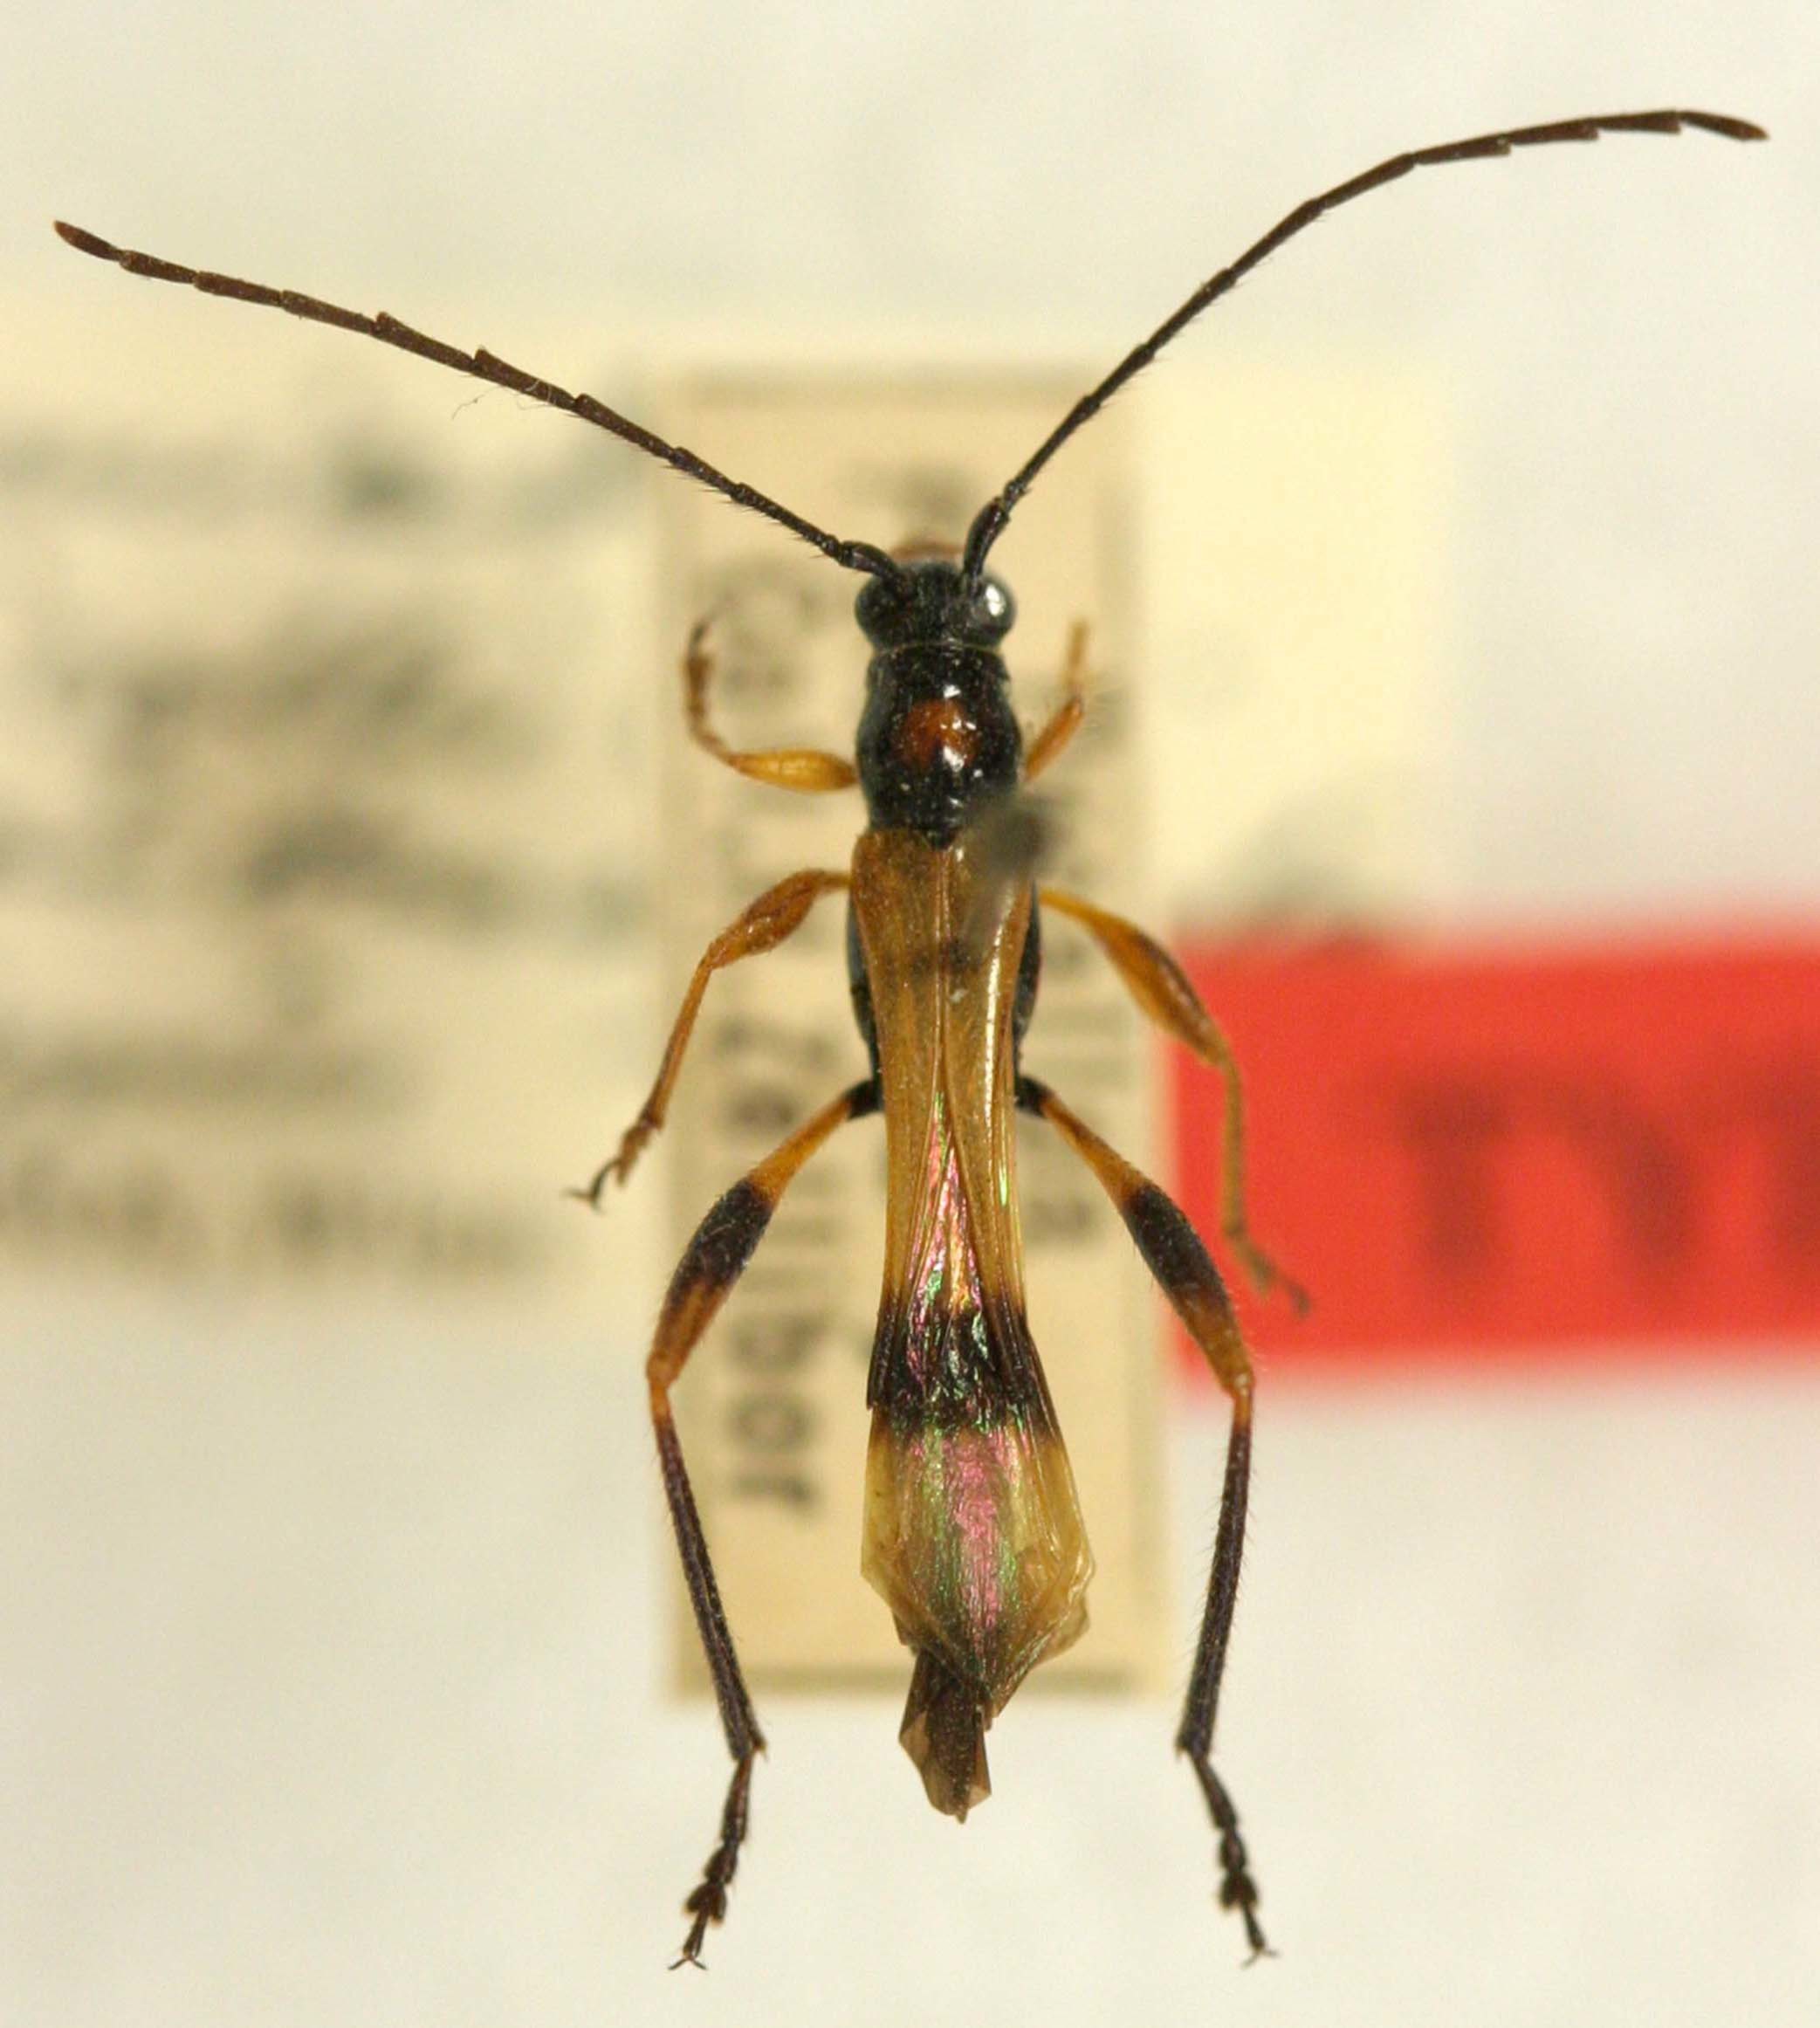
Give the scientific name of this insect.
Isthmiade laevicollis
